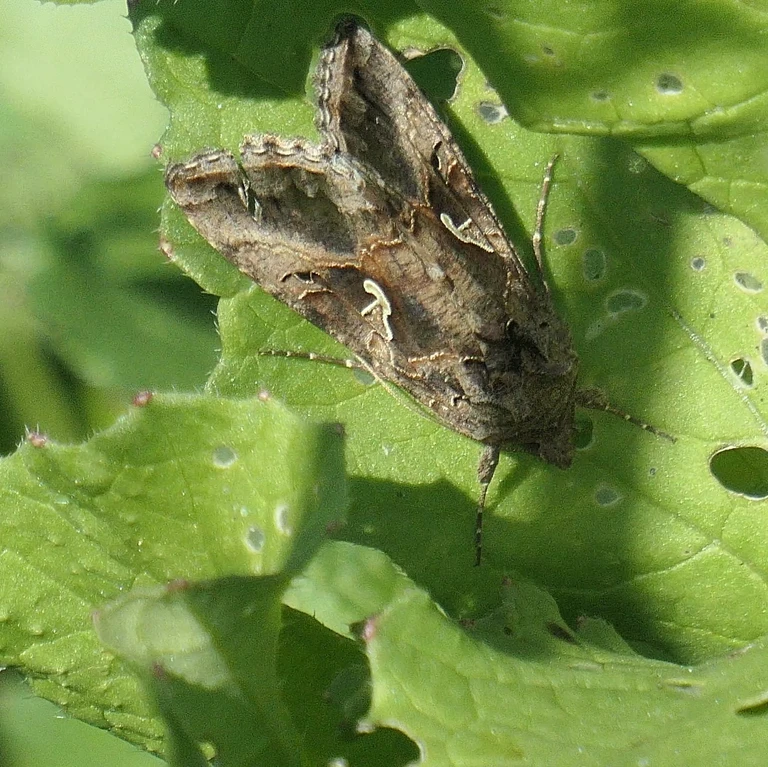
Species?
Autographa gamma
